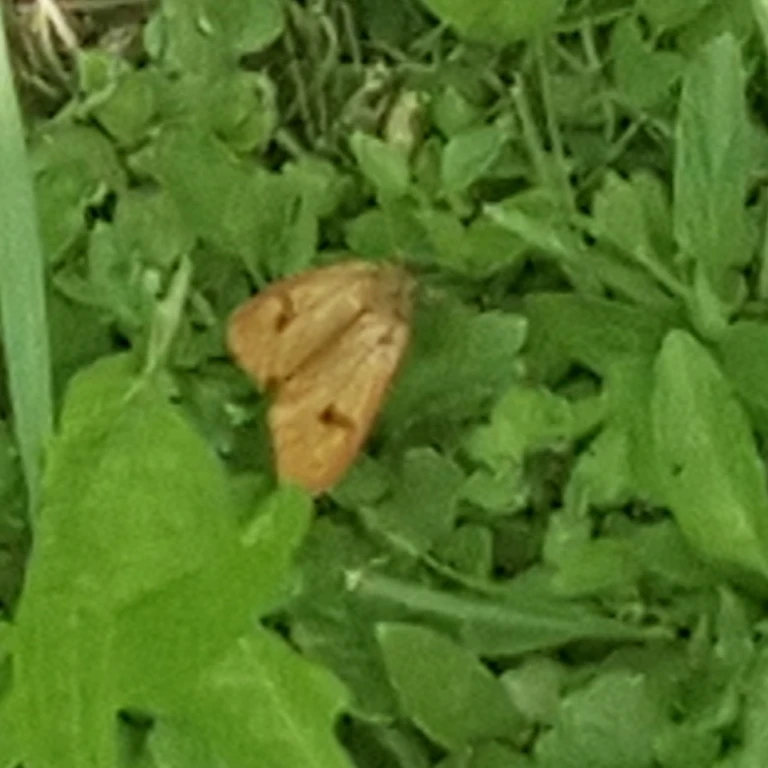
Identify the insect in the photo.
Diacrisia sannio
